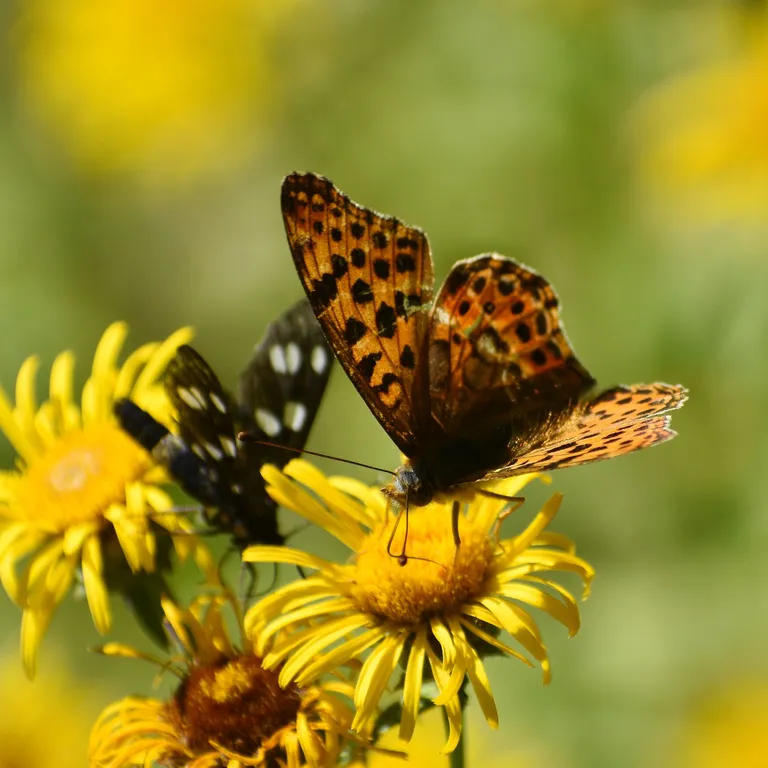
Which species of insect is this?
Issoria lathonia
